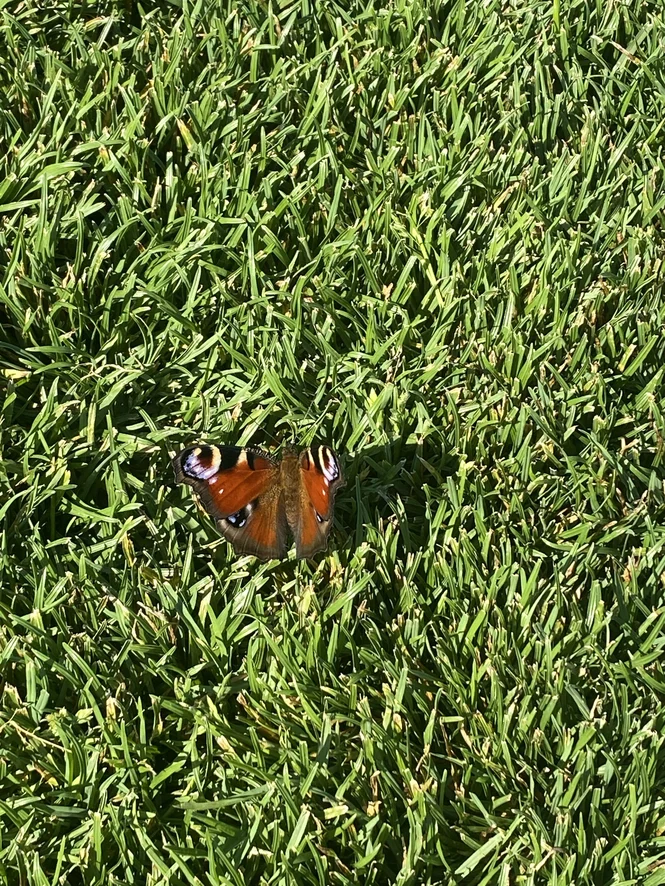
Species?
Aglais io
